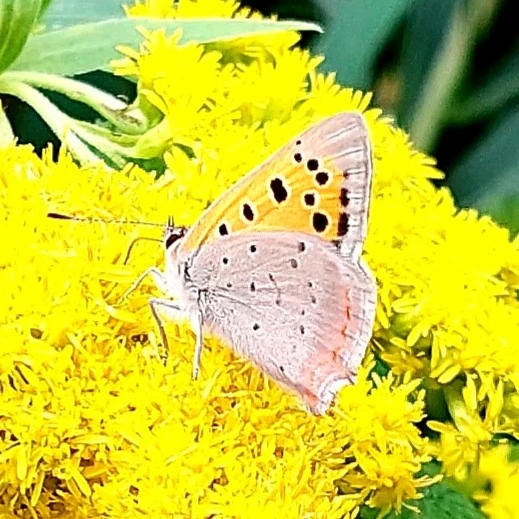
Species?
Lycaena phlaeas
